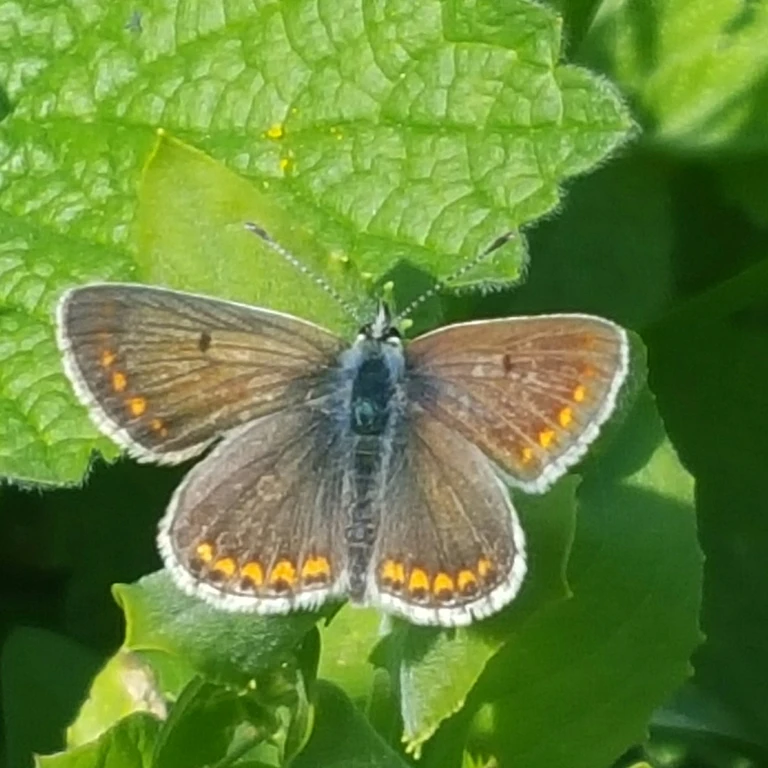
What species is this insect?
Aricia agestis/artaxerxes
